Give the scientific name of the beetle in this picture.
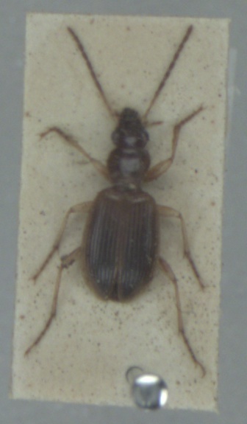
Paranchus albipes
